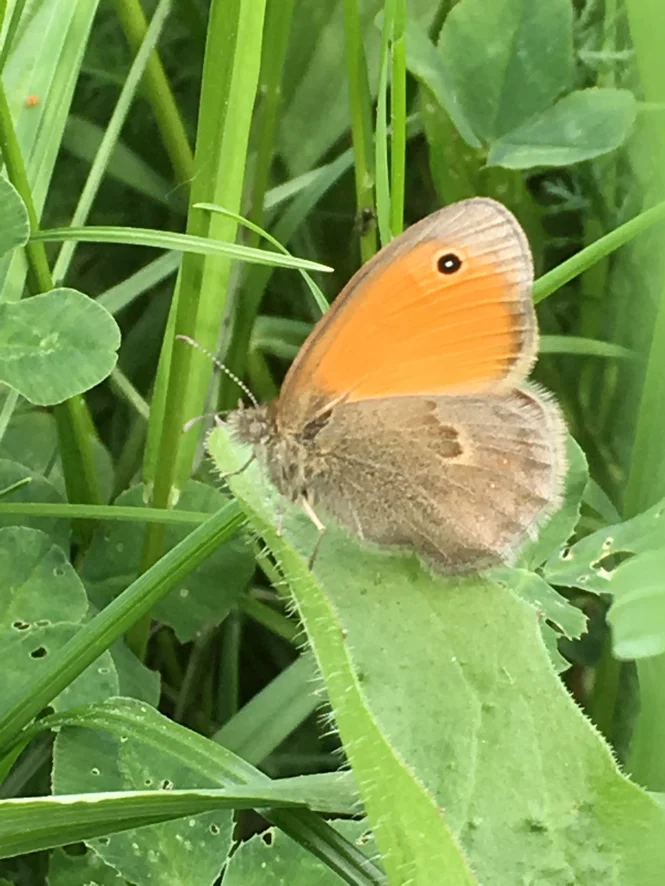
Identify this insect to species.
Coenonympha pamphilus
